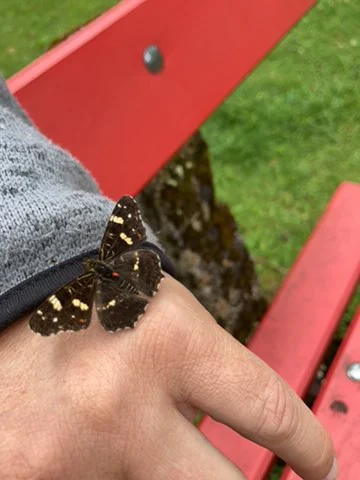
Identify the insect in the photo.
Araschnia levana
